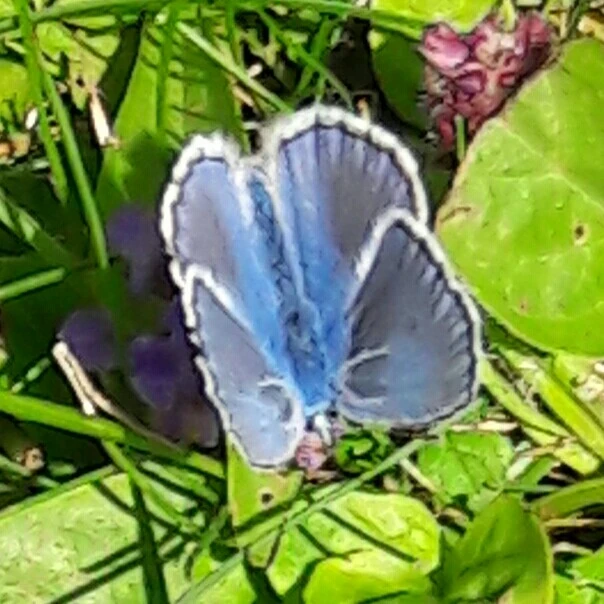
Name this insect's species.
Polyommatus icarus
